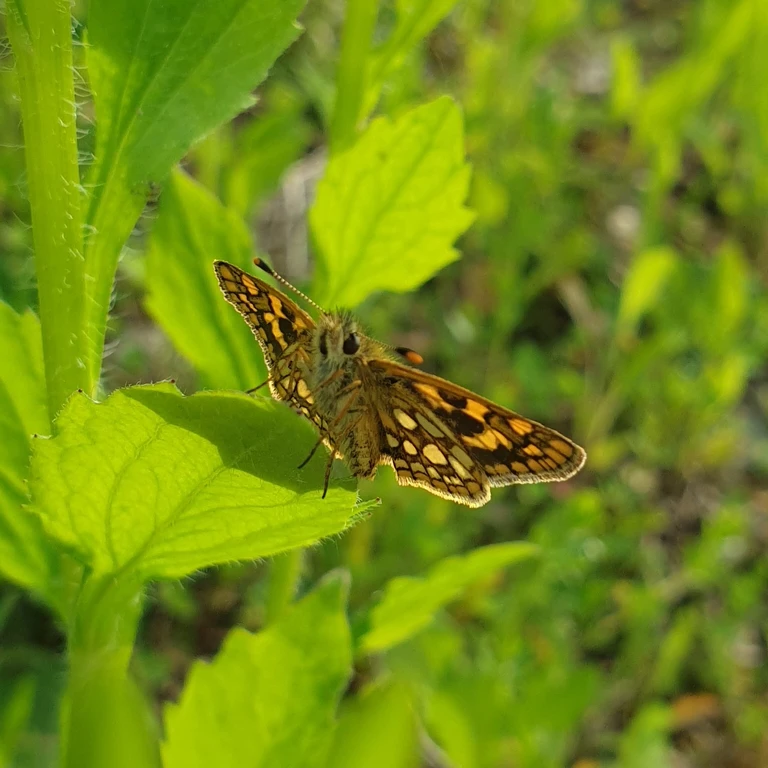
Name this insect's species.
Carterocephalus palaemon
